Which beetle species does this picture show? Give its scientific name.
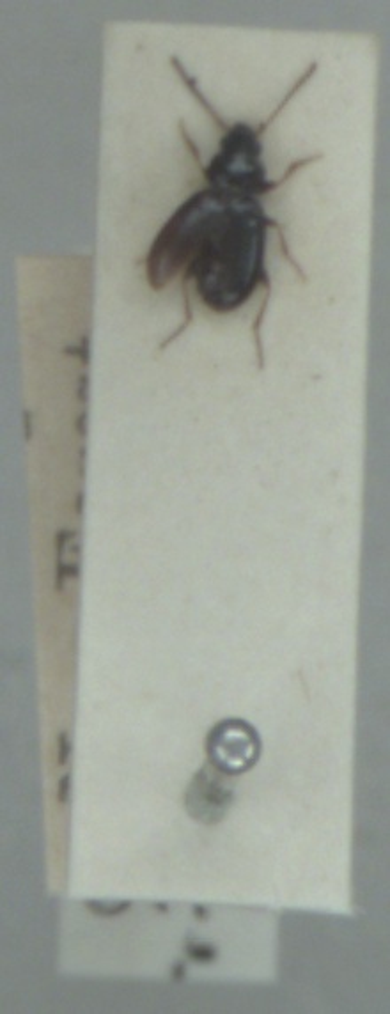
Bembidion obtusum
